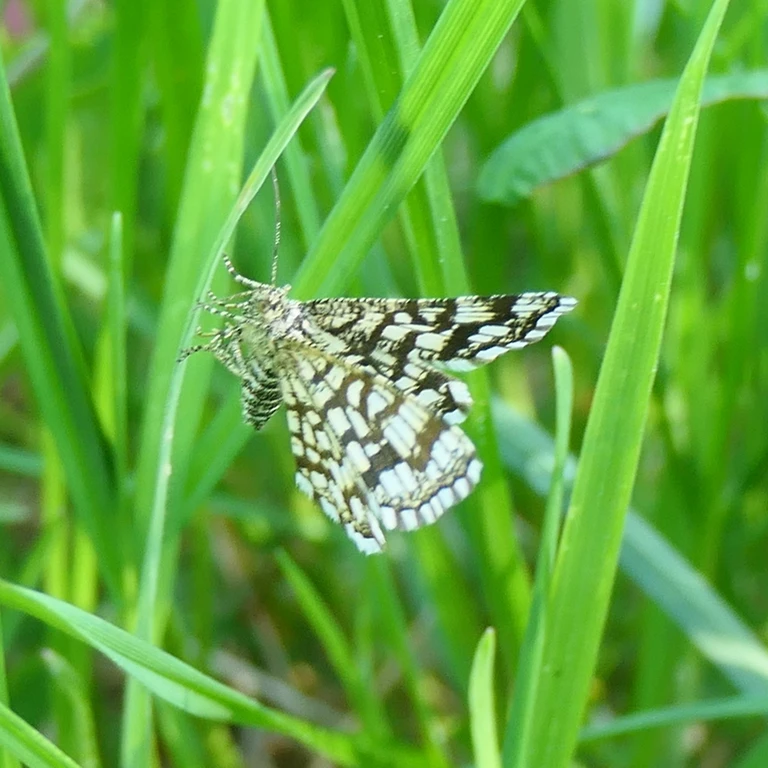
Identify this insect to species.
Chiasmia clathrata
